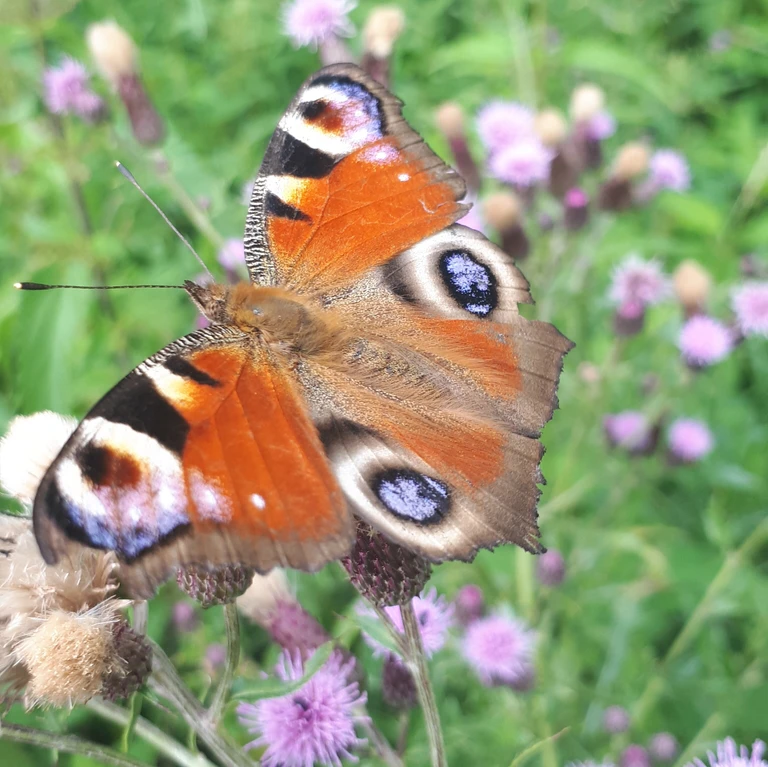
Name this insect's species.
Aglais io
